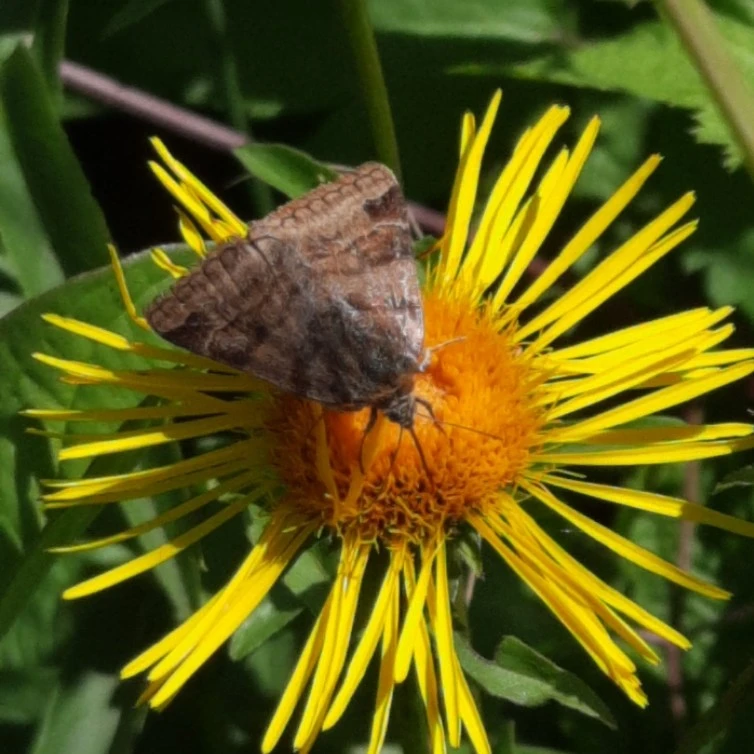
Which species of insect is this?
Euclidia glyphica
